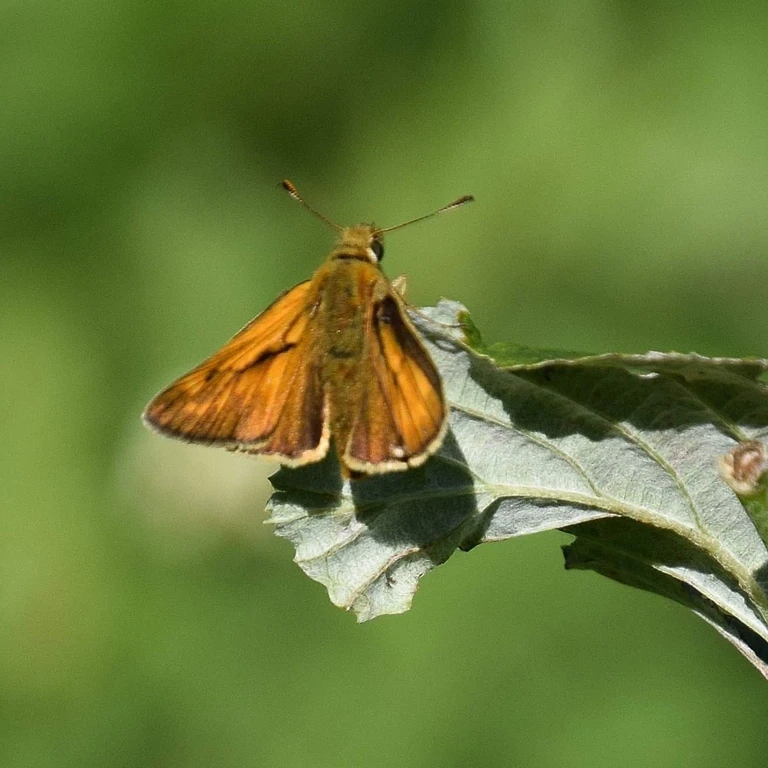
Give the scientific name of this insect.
Ochlodes sylvanus (also Ochlodes venata)
